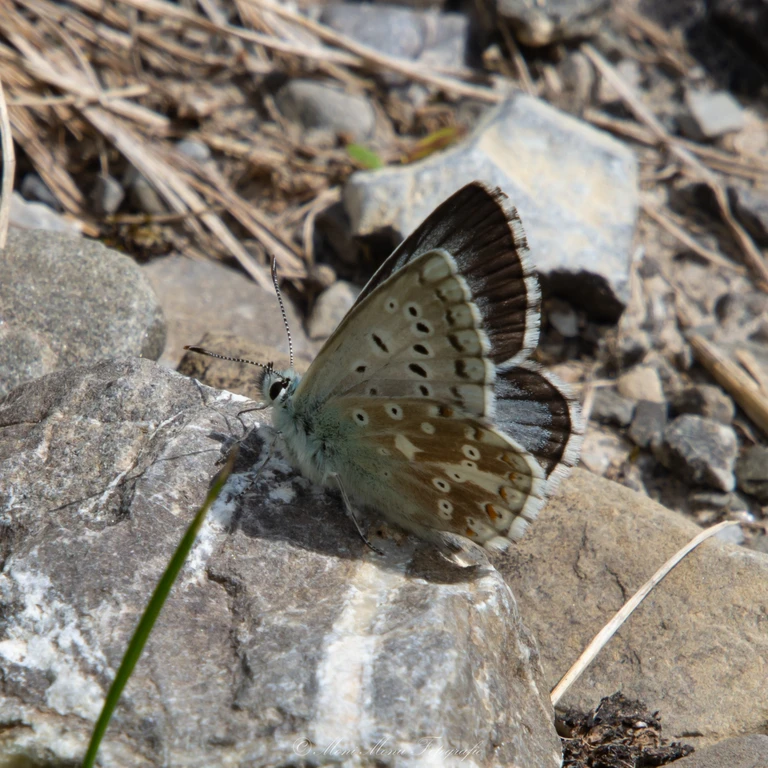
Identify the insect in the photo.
Lysandra coridon
